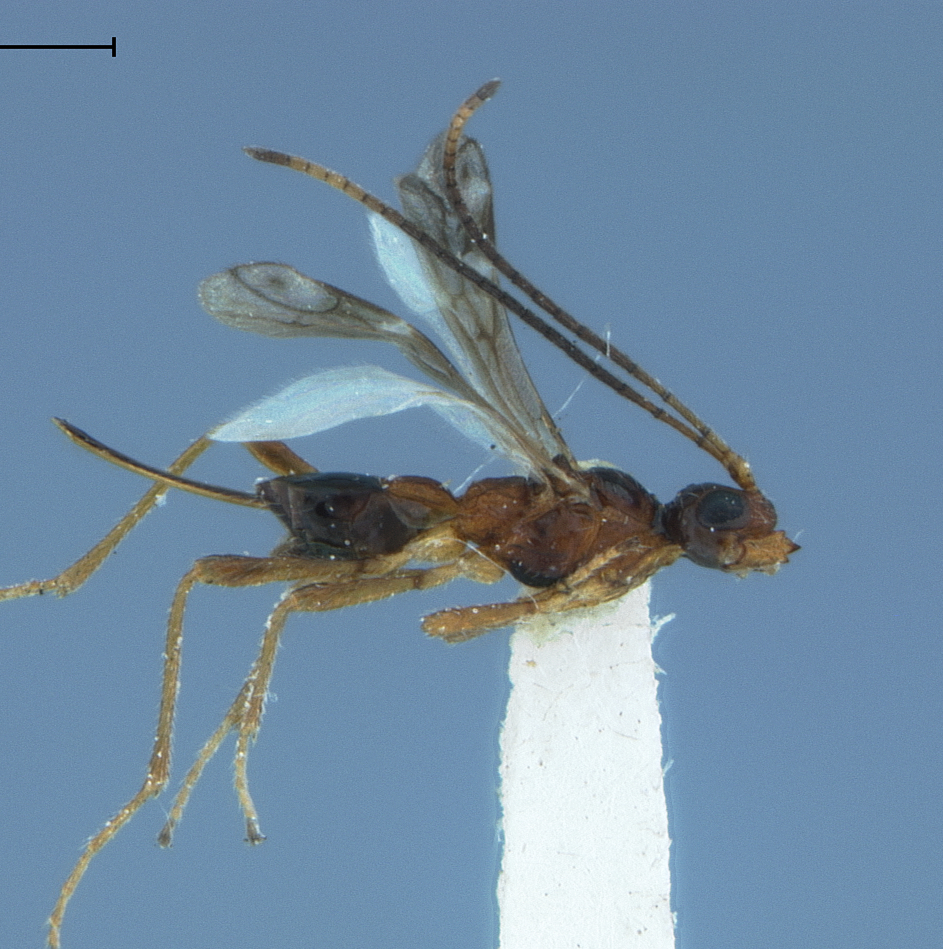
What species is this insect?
Hoplalysia slossonae
